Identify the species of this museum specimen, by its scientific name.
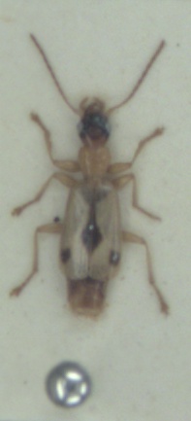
Demetrias imperialis
